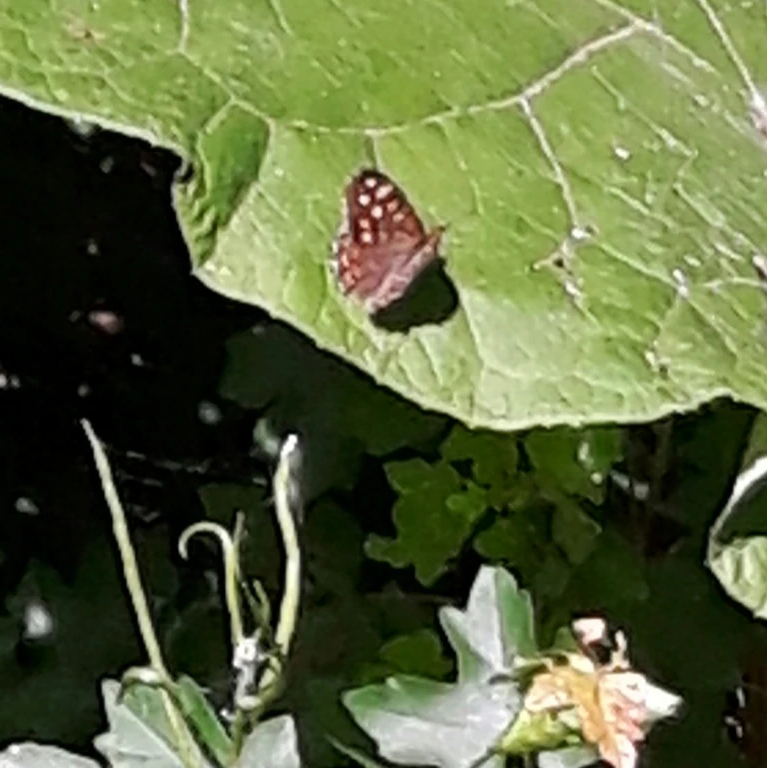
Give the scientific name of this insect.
Pararge aegeria
